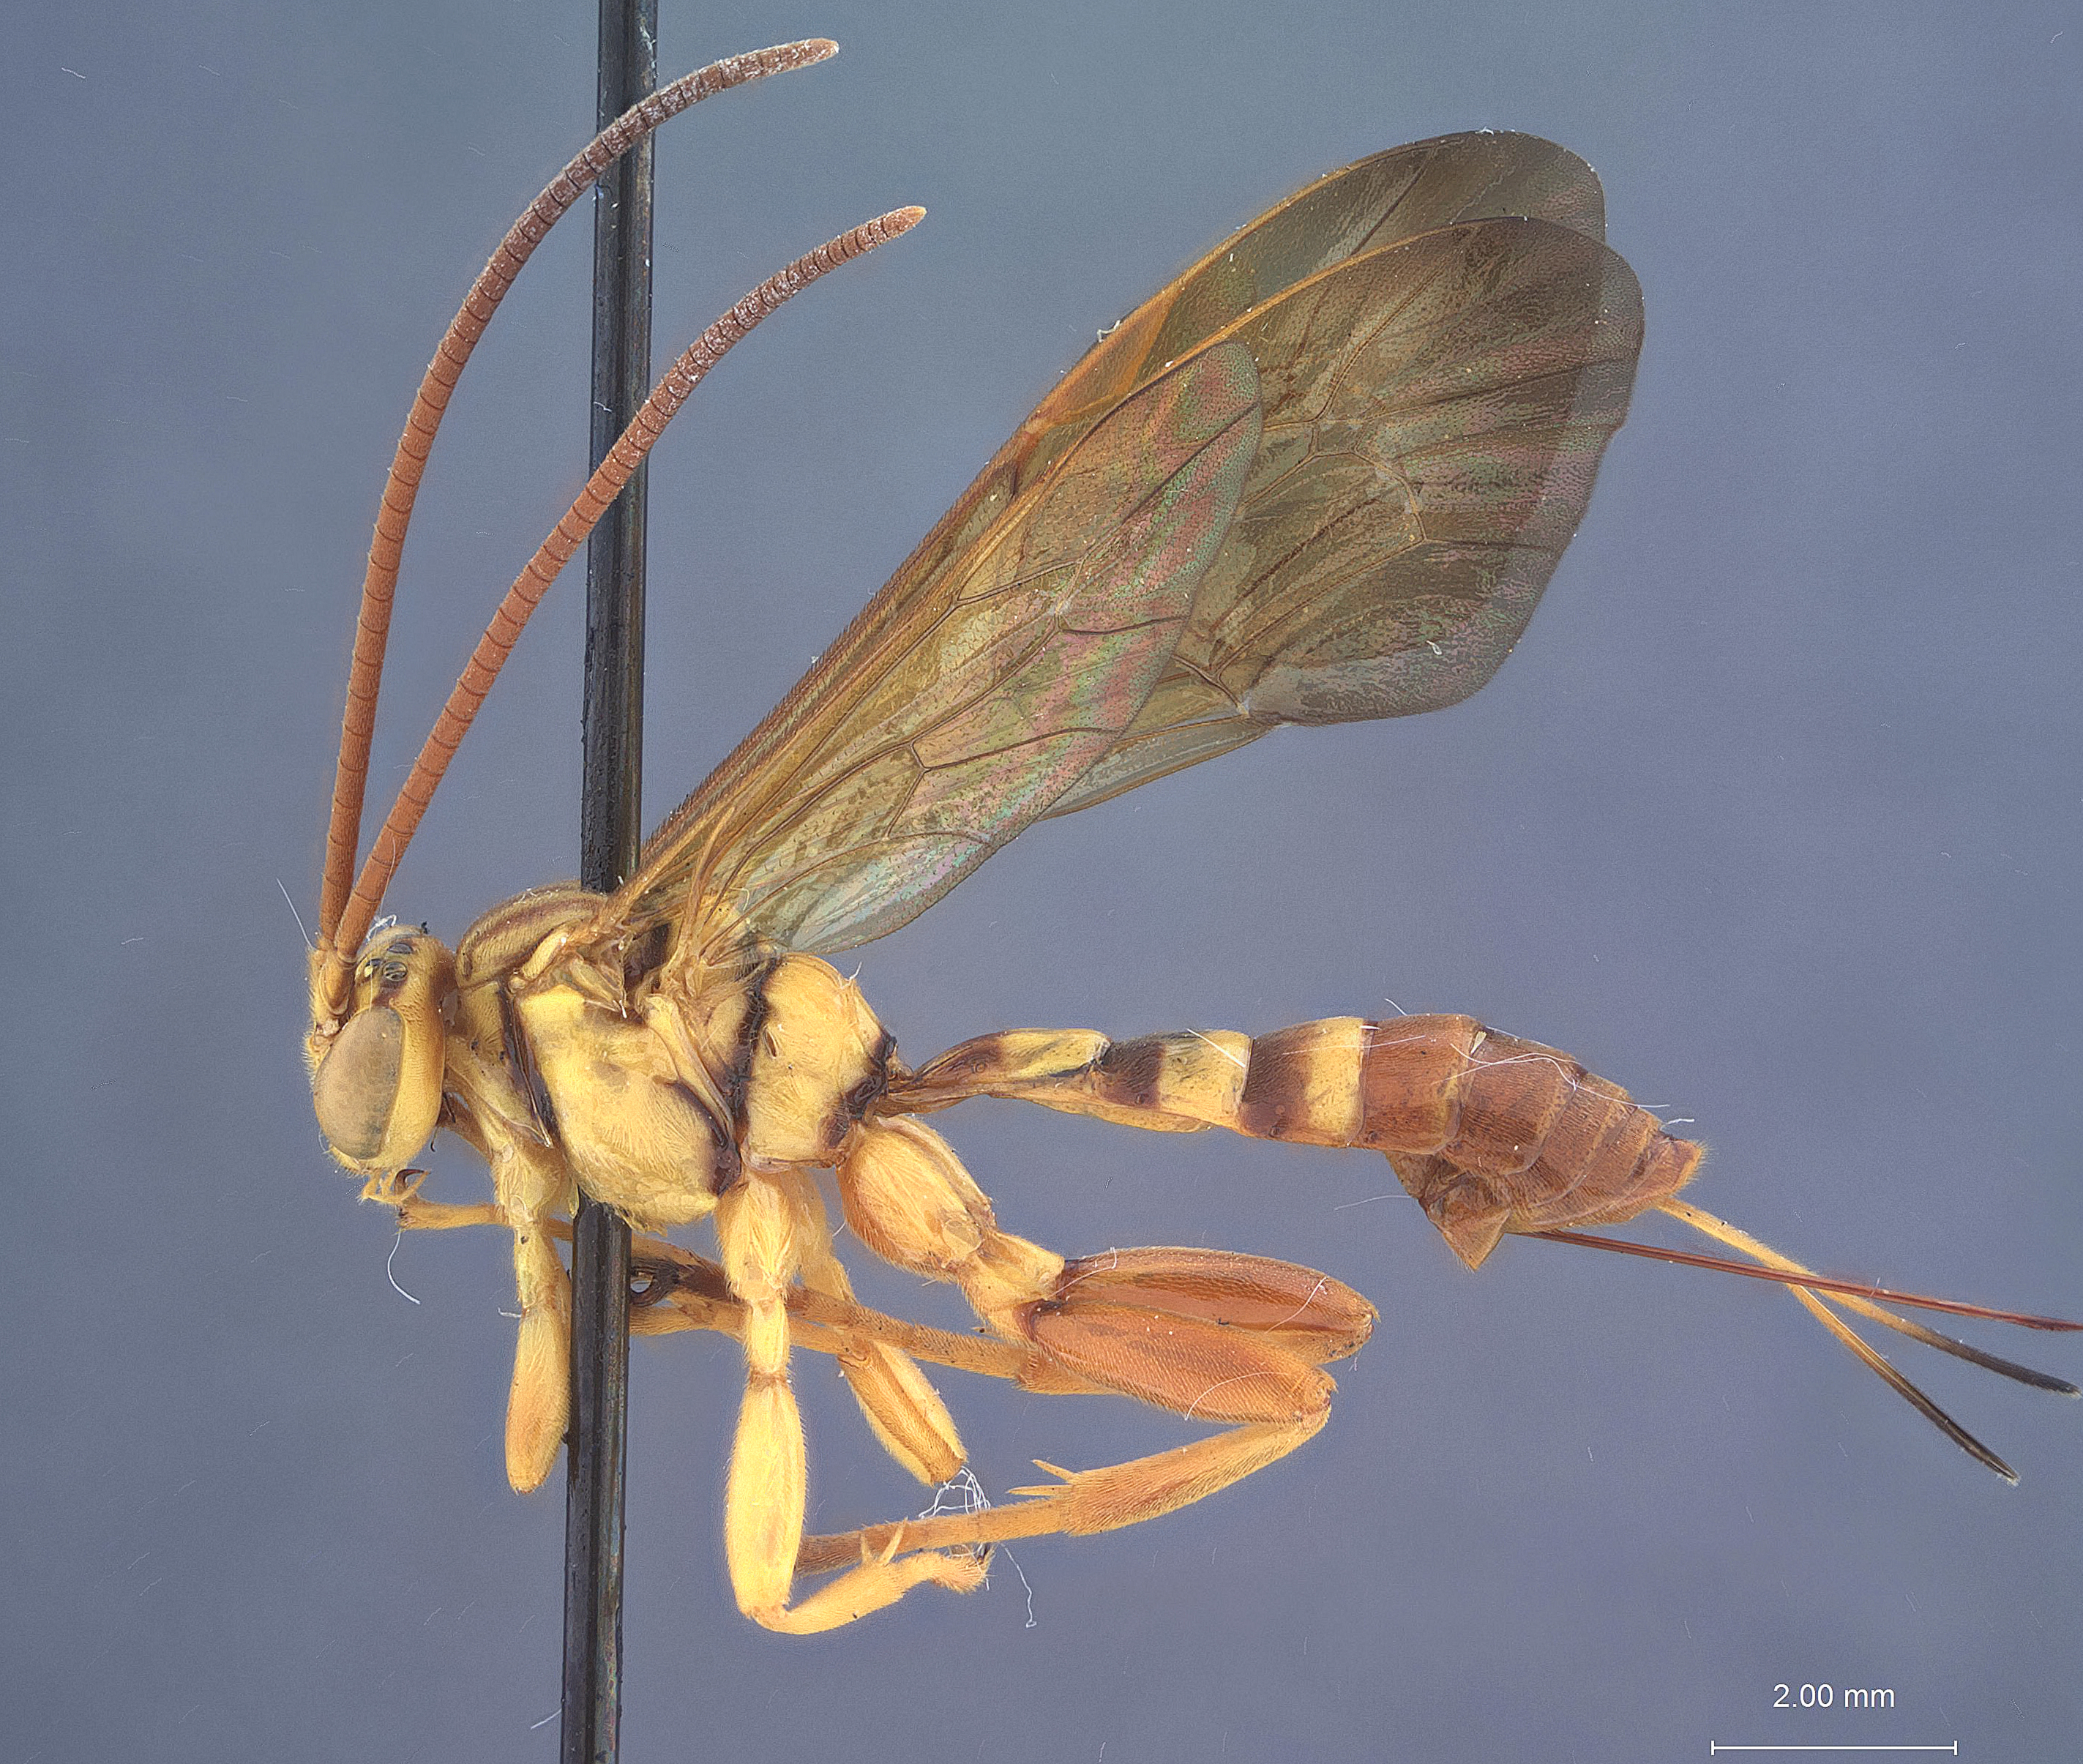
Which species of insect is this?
Theronia bicincta
